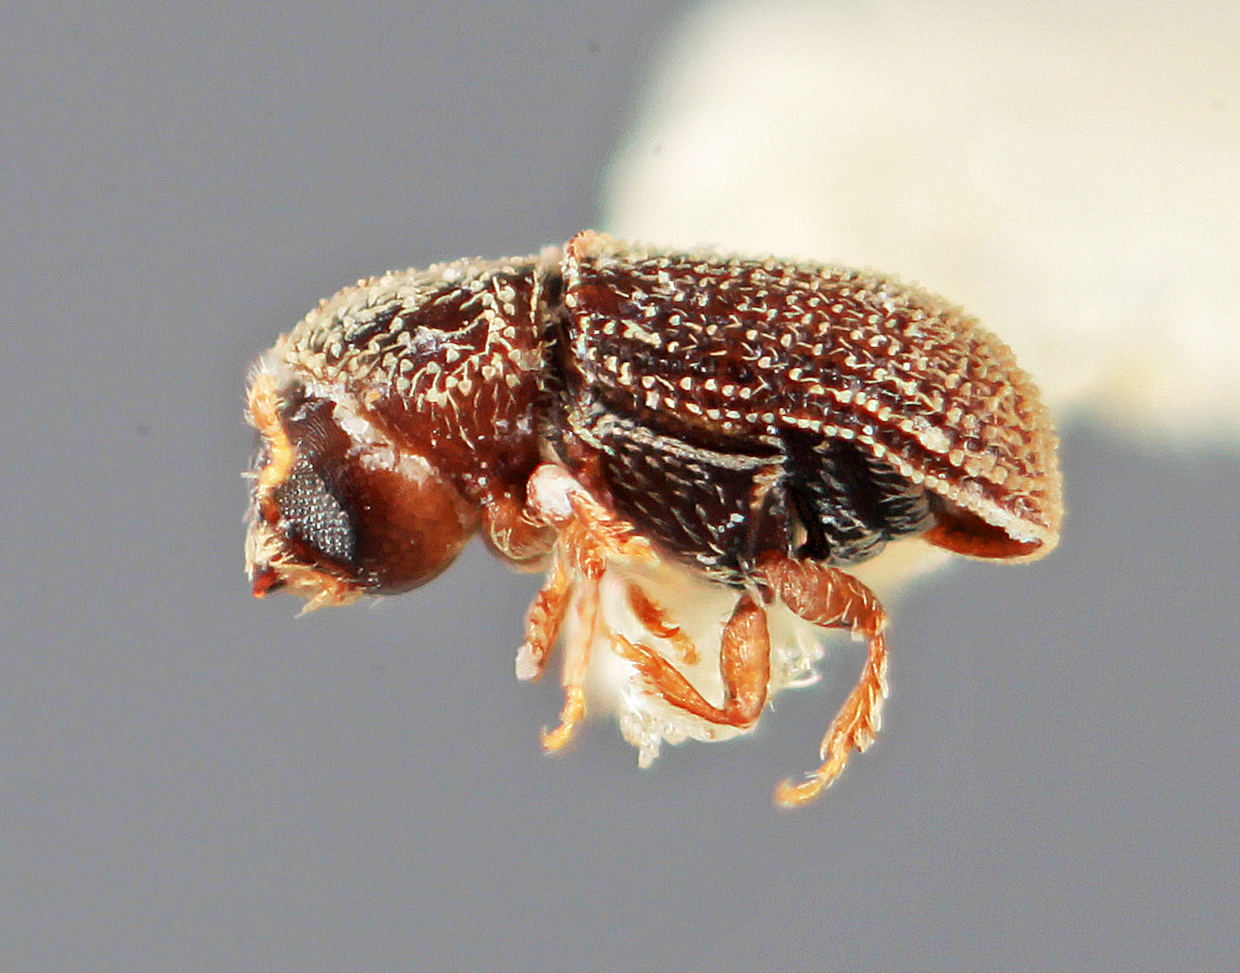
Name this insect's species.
Liparthrum mexicanus
